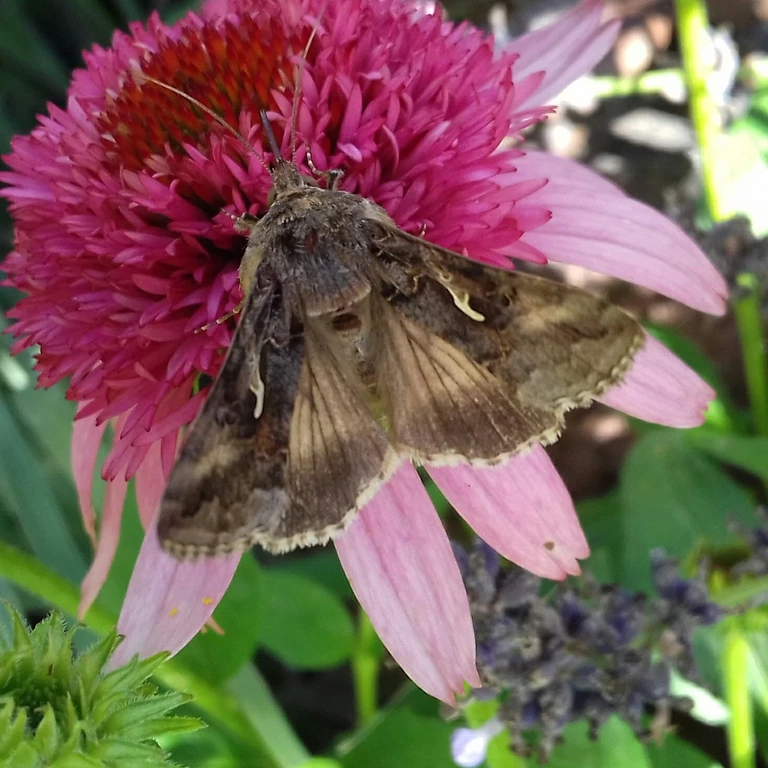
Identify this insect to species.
Autographa gamma
